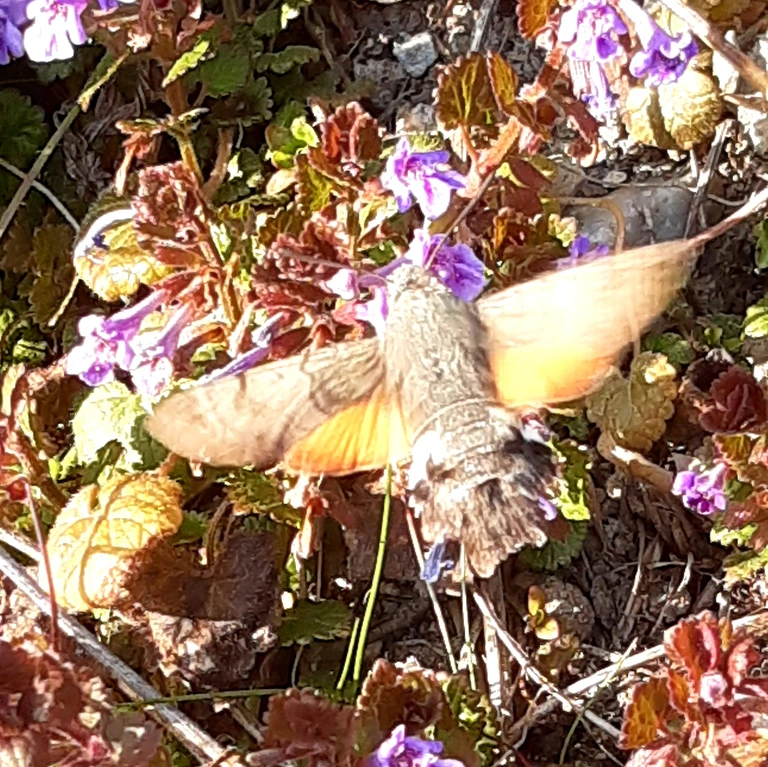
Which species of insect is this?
Macroglossum stellatarum
